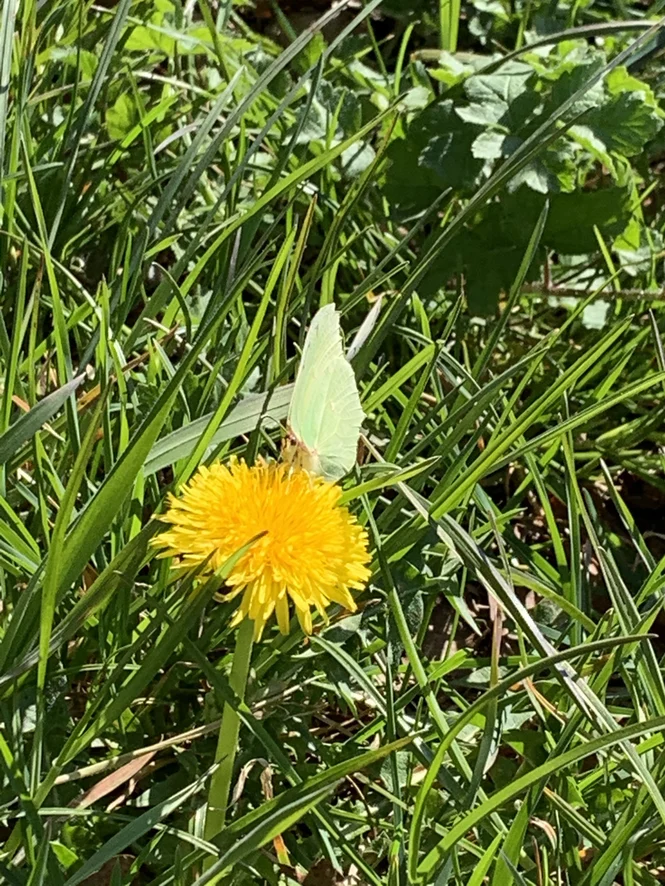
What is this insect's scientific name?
Gonepteryx rhamni
